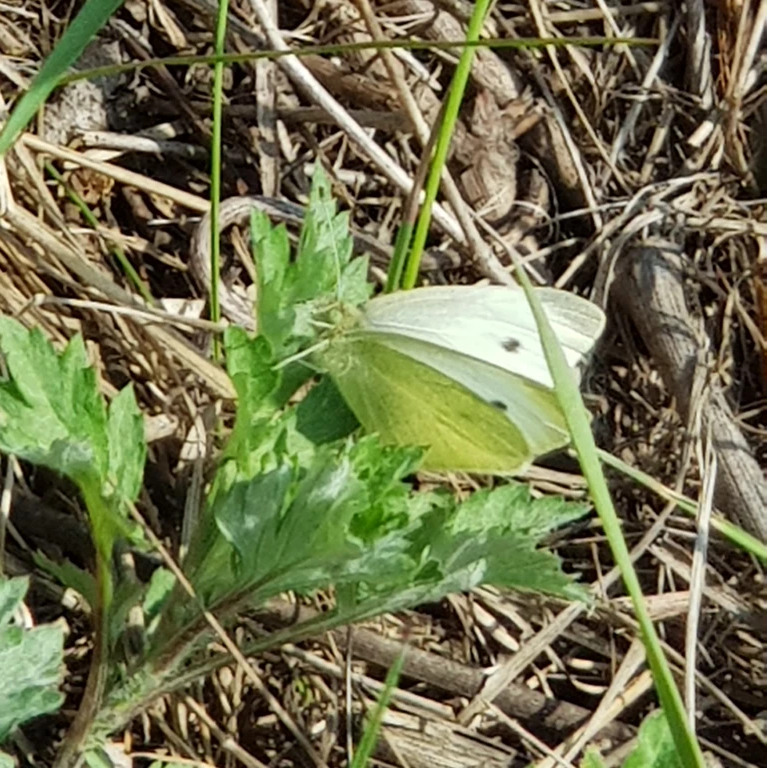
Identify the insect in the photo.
Pieris rapae
